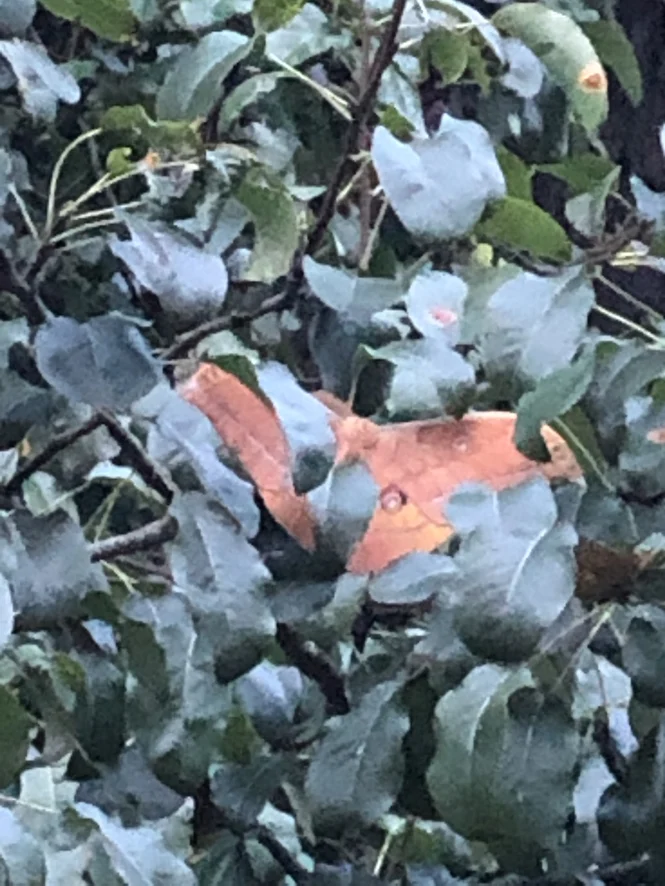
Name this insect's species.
Antheraea yamamai
